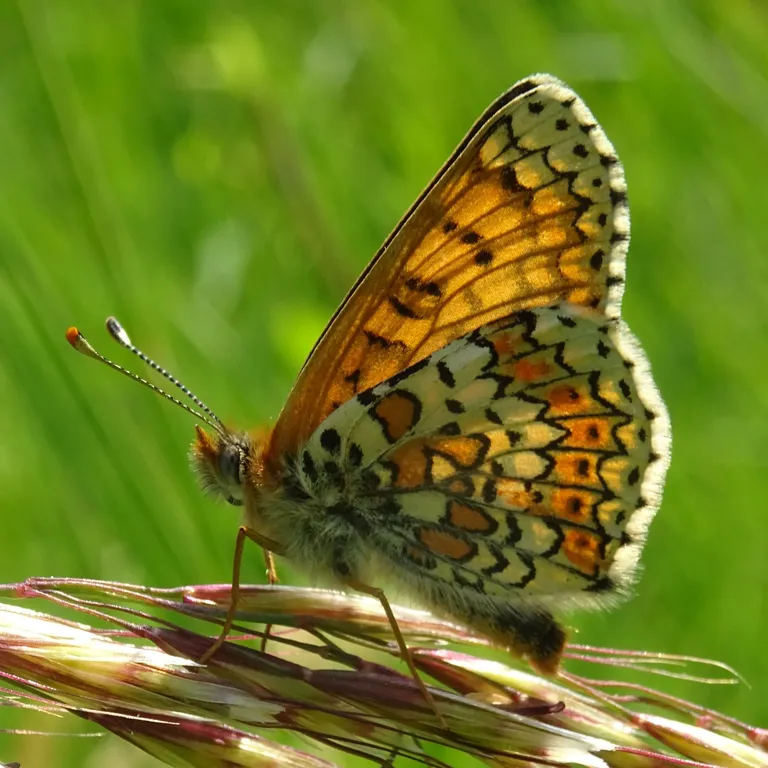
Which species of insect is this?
Melitaea cinxia
